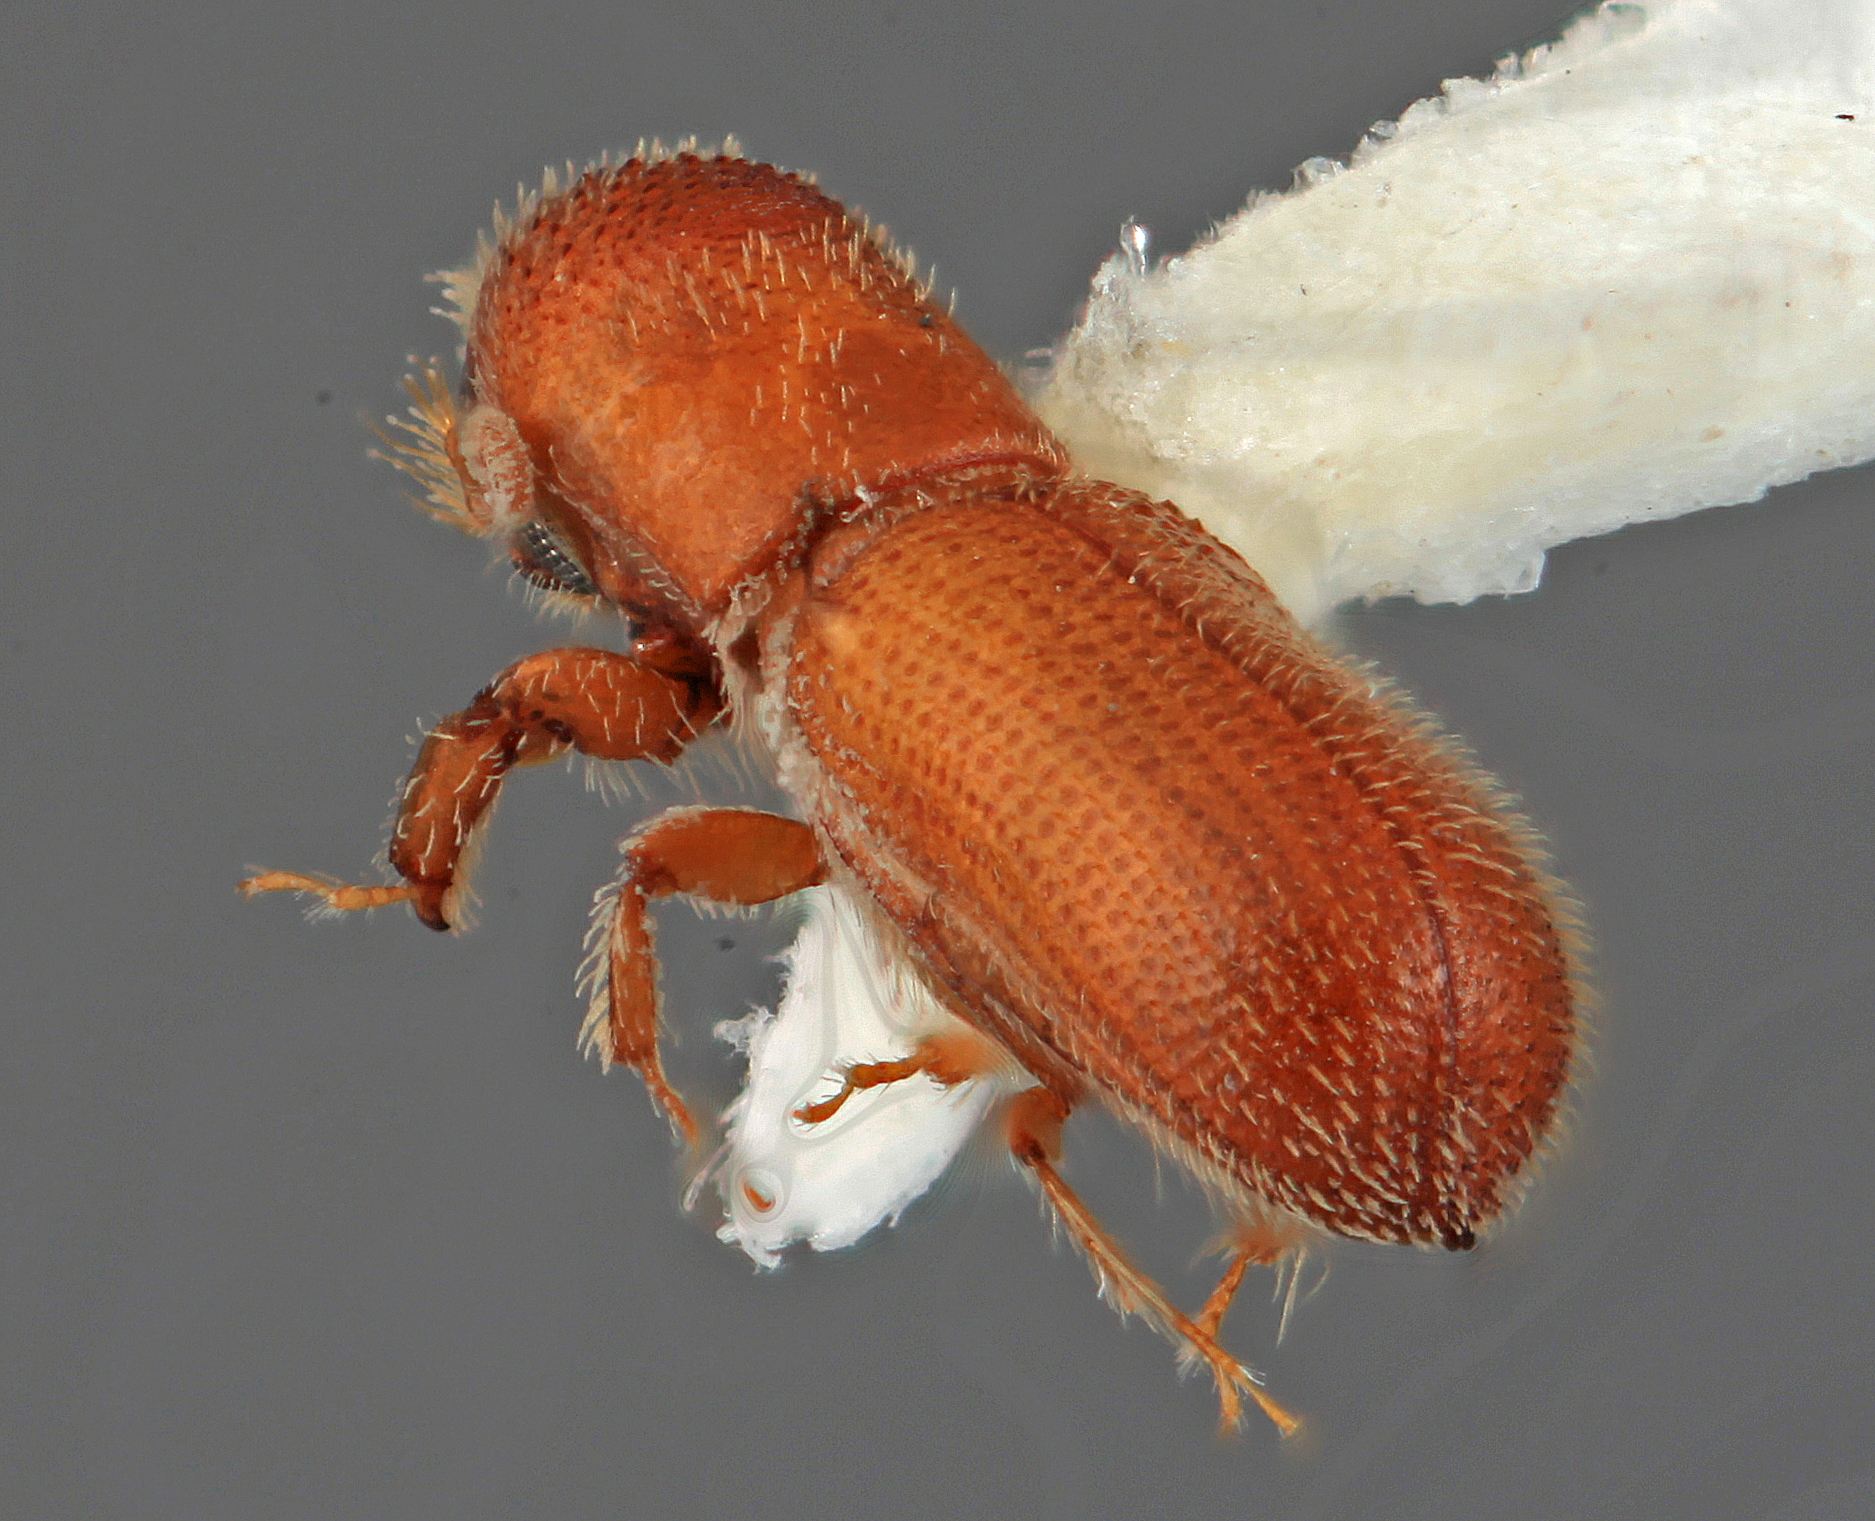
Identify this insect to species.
Micracis exilis
